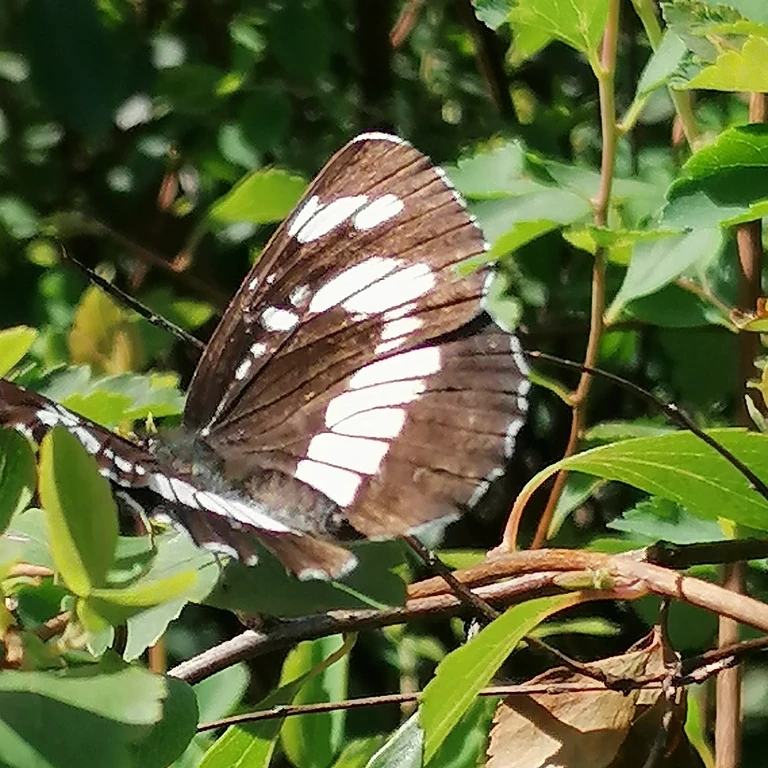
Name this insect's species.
Neptis rivularis
